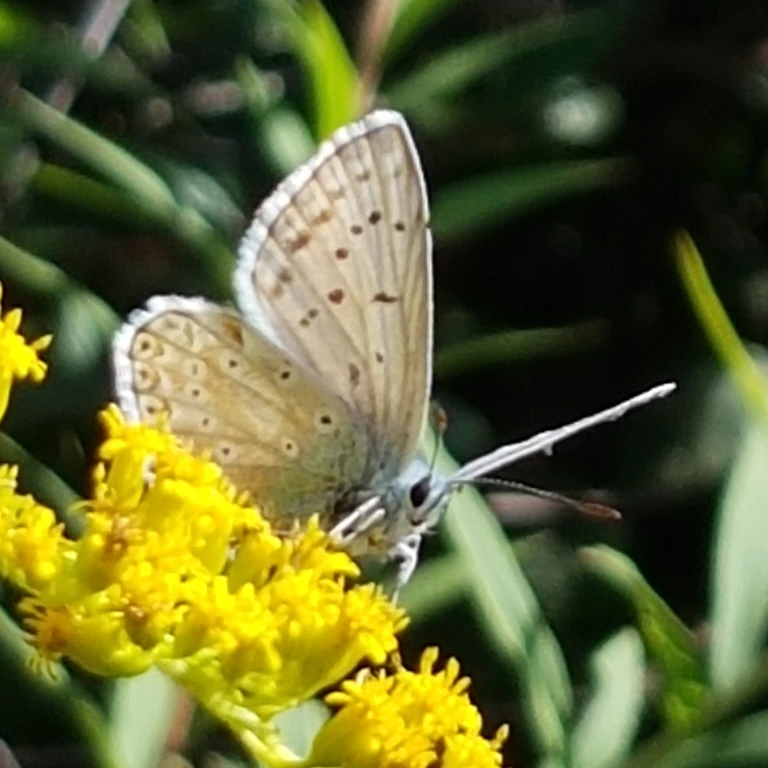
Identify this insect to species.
Lysandra coridon
